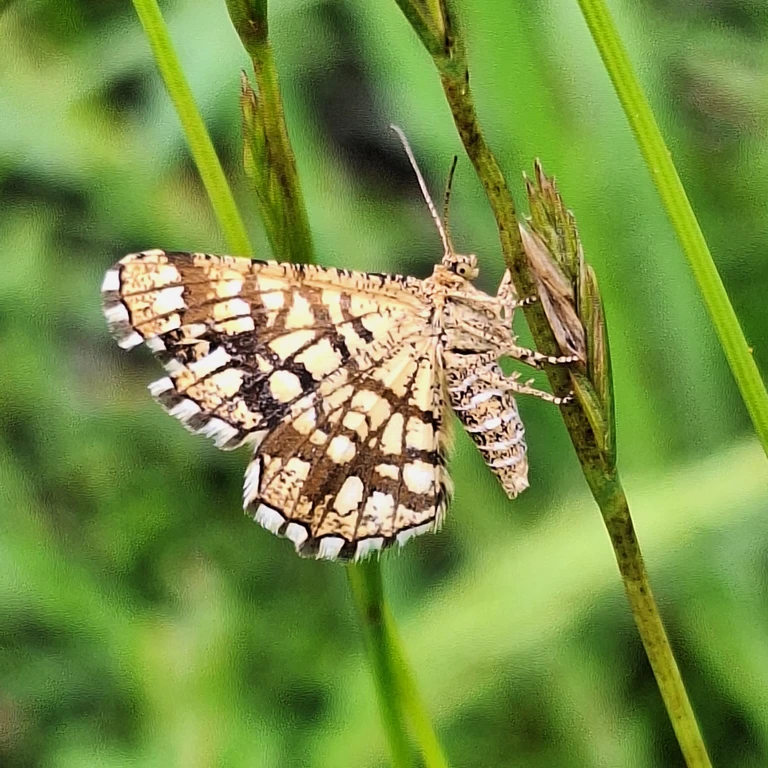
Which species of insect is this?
Chiasmia clathrata
